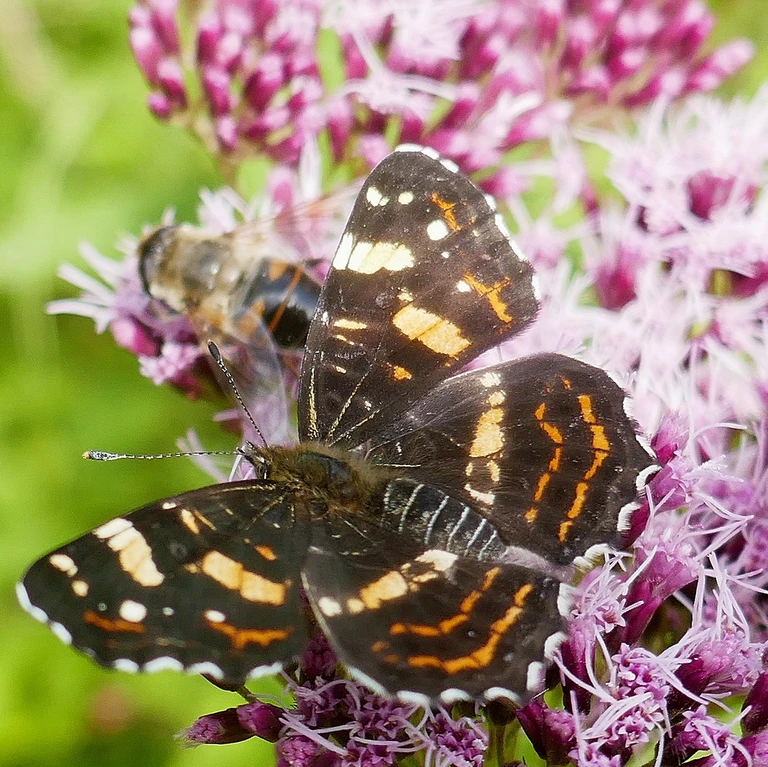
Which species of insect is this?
Araschnia levana
